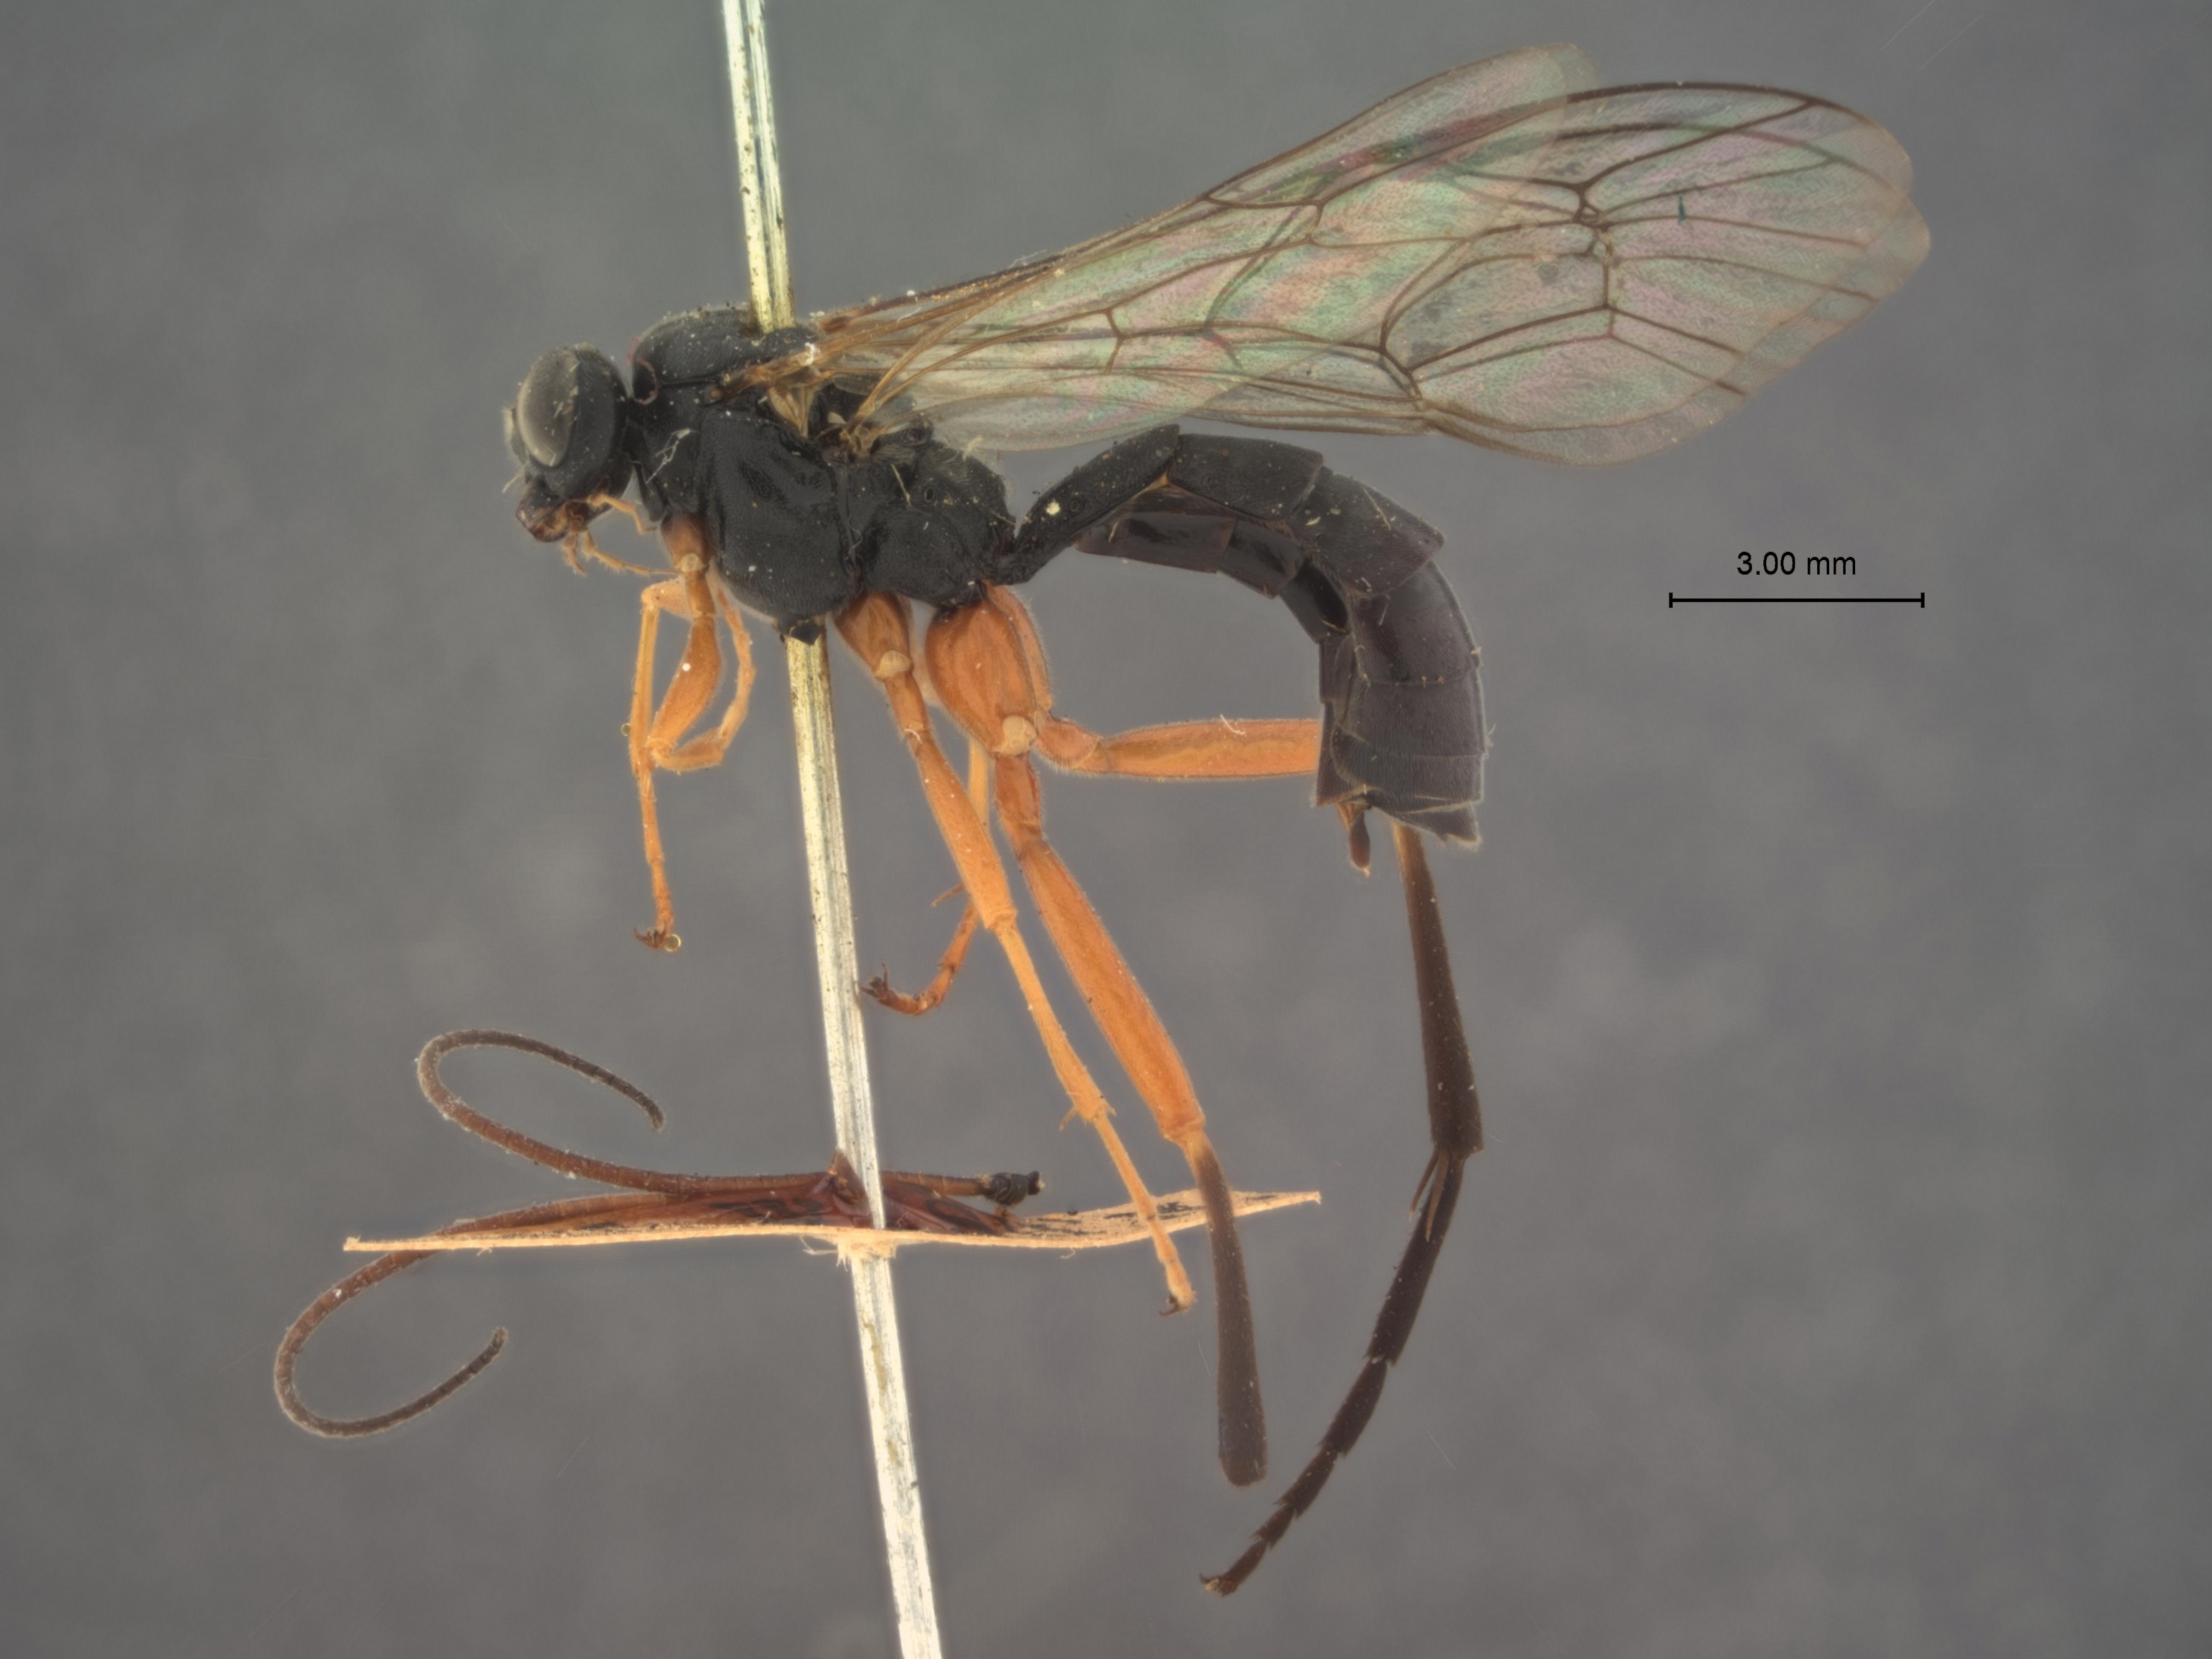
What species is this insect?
Protarchoides longipes
